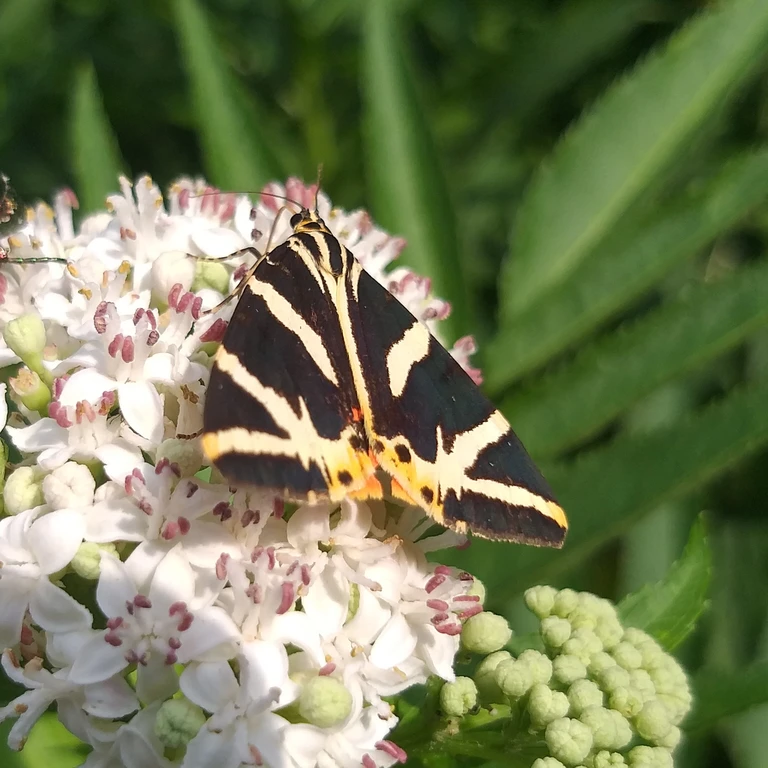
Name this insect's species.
Euplagia quadripunctaria
